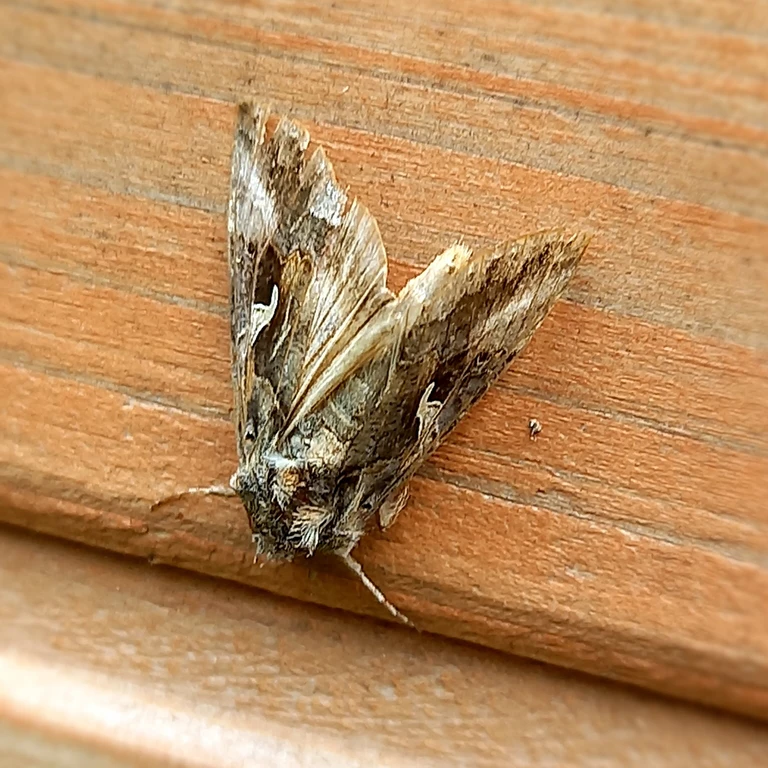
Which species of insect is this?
Autographa gamma
